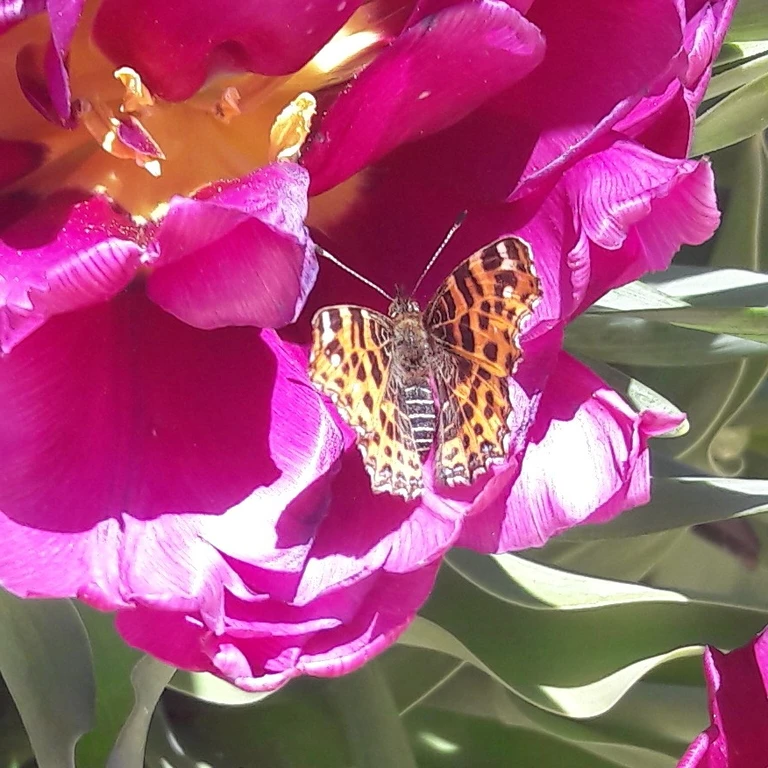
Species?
Araschnia levana
